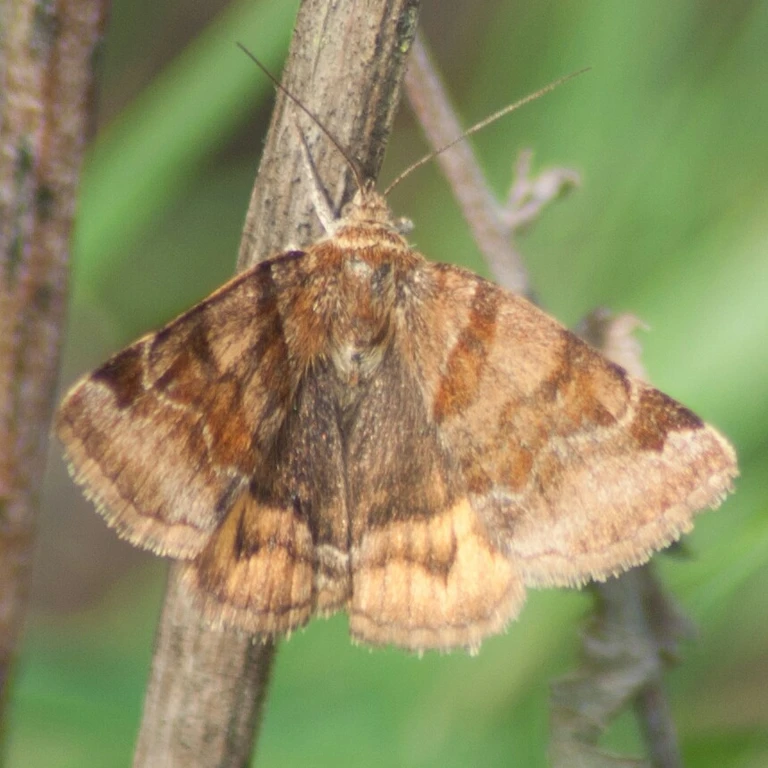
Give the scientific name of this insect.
Euclidia glyphica
